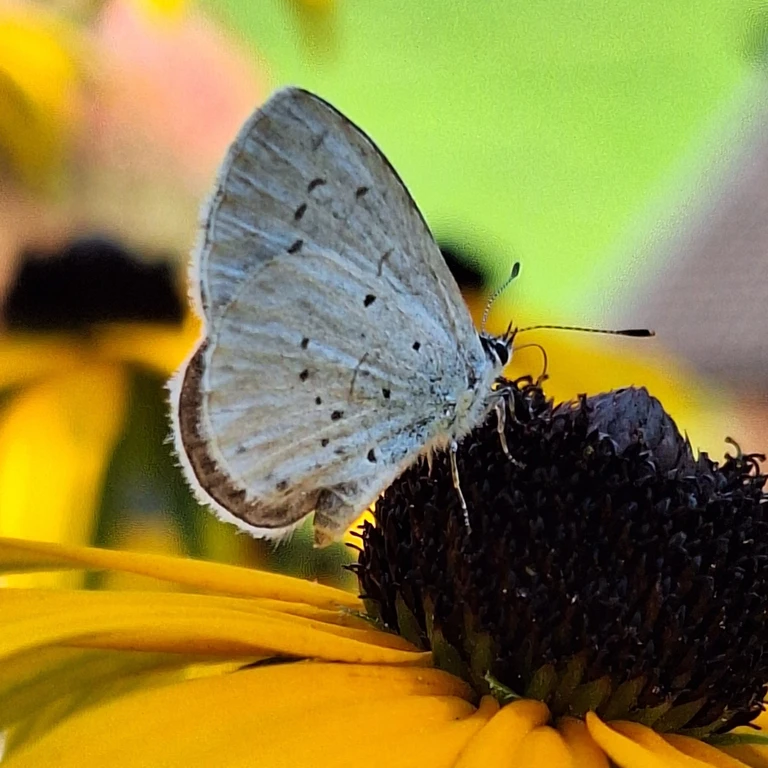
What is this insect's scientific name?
Celastrina argiolus
